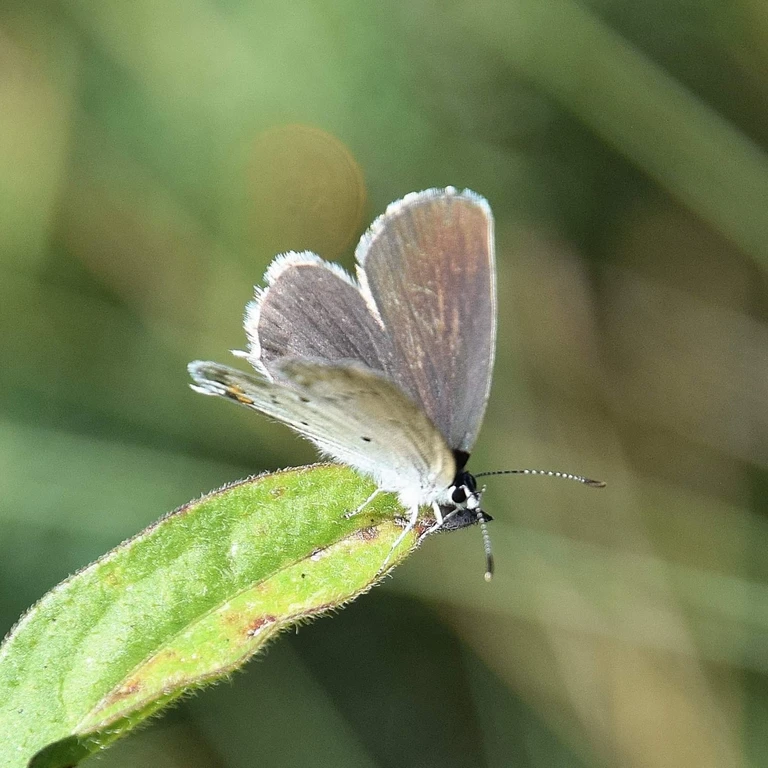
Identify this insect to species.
Cupido argiades (also Elkalyce argiades)
